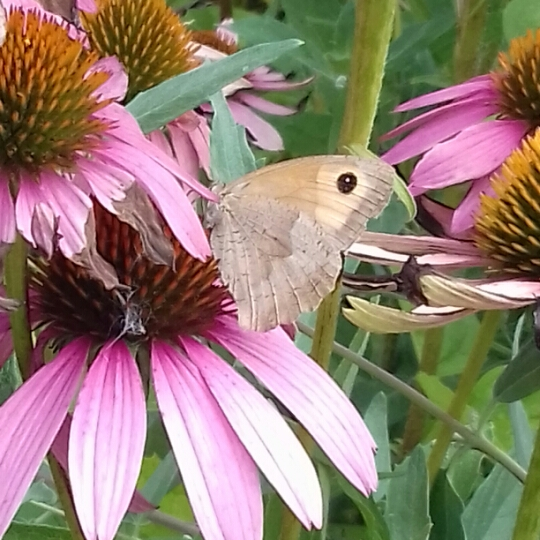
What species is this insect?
Maniola jurtina
